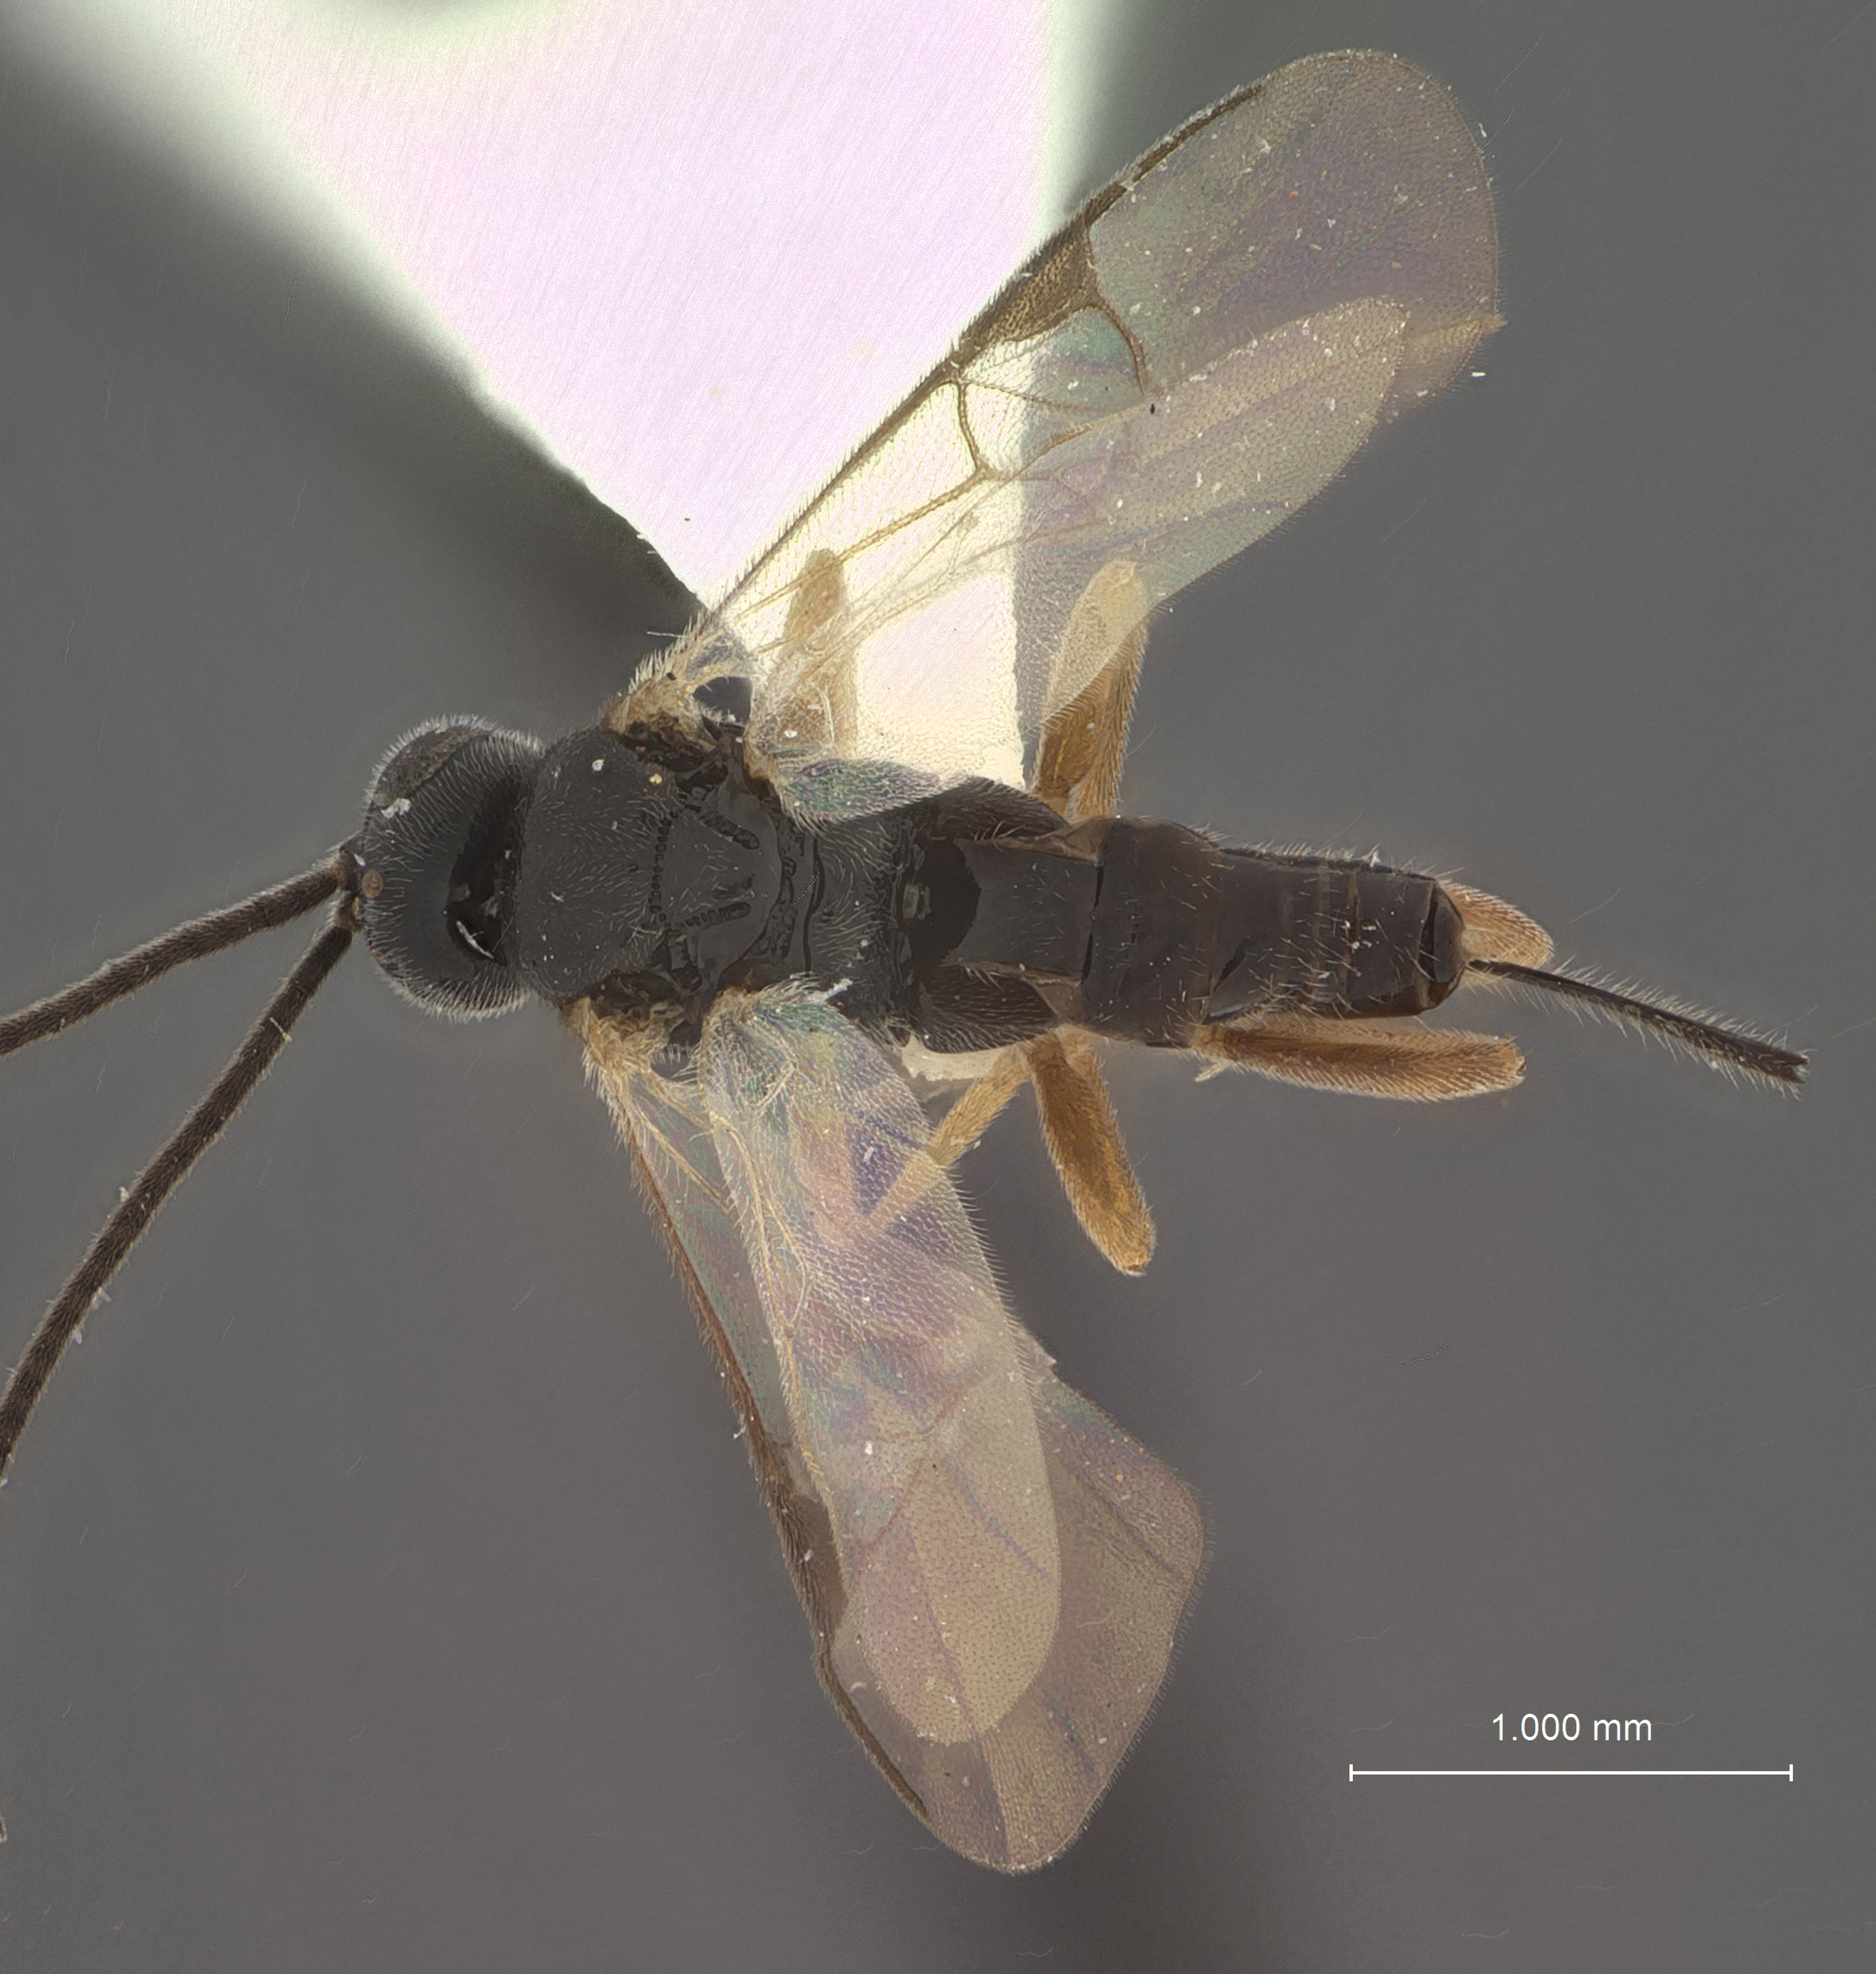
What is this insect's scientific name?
Apanteles hedyleptae
